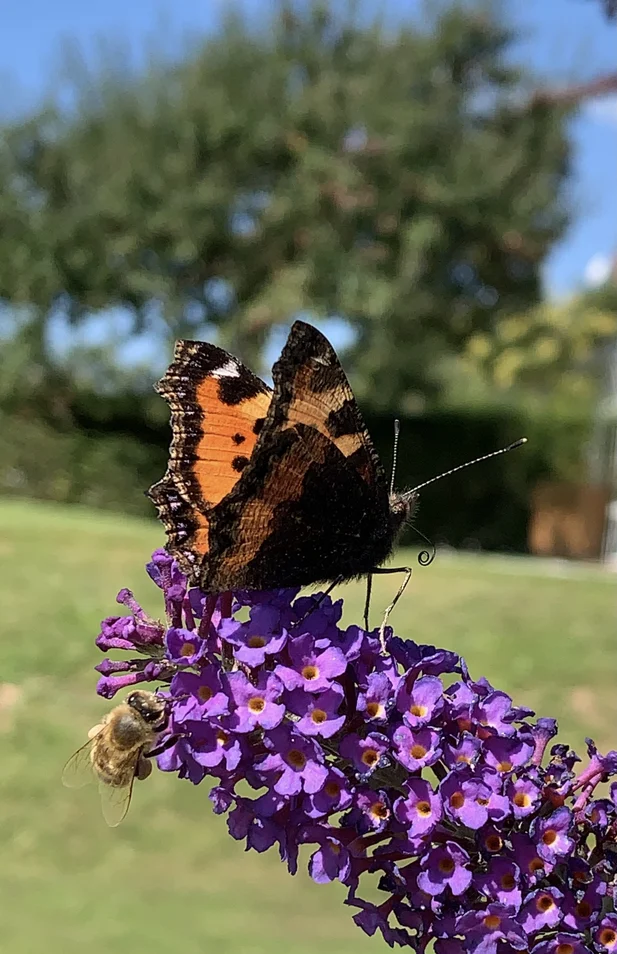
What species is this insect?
Aglais urticae
